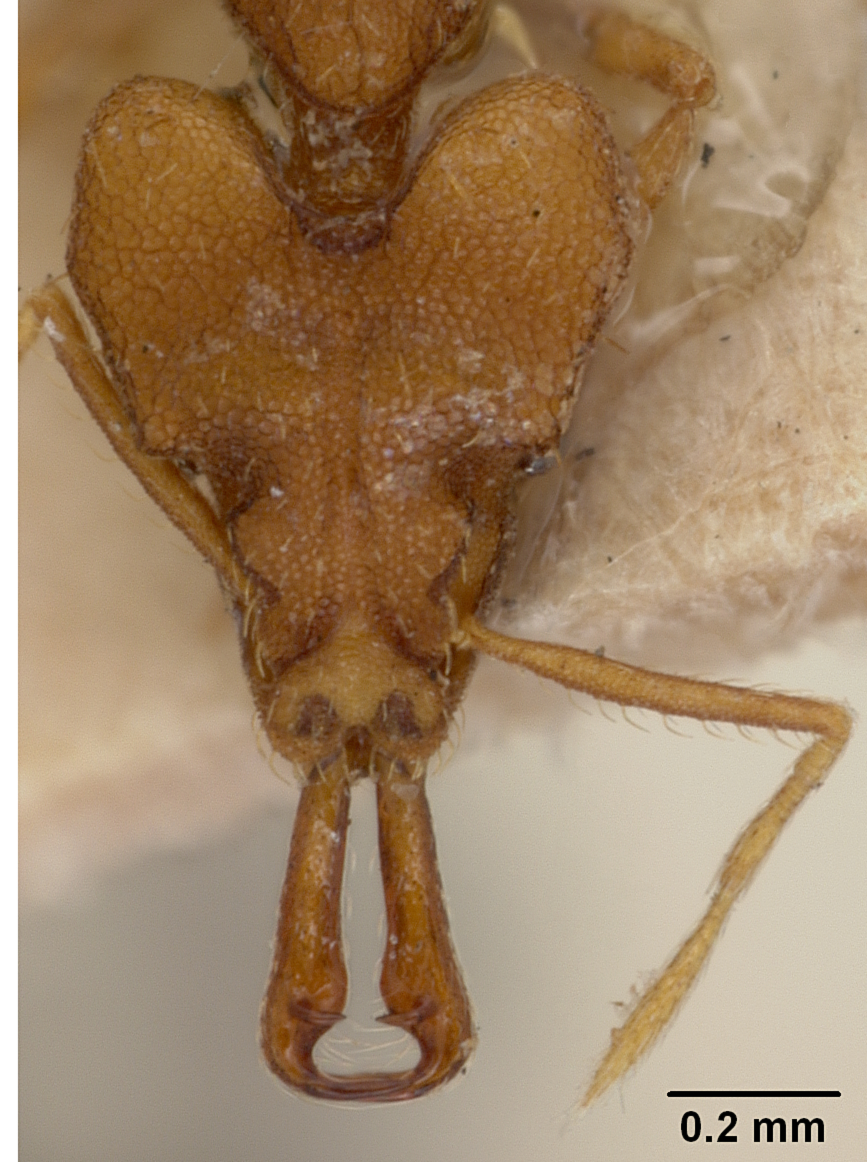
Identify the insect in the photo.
Strumigenys antaeus
